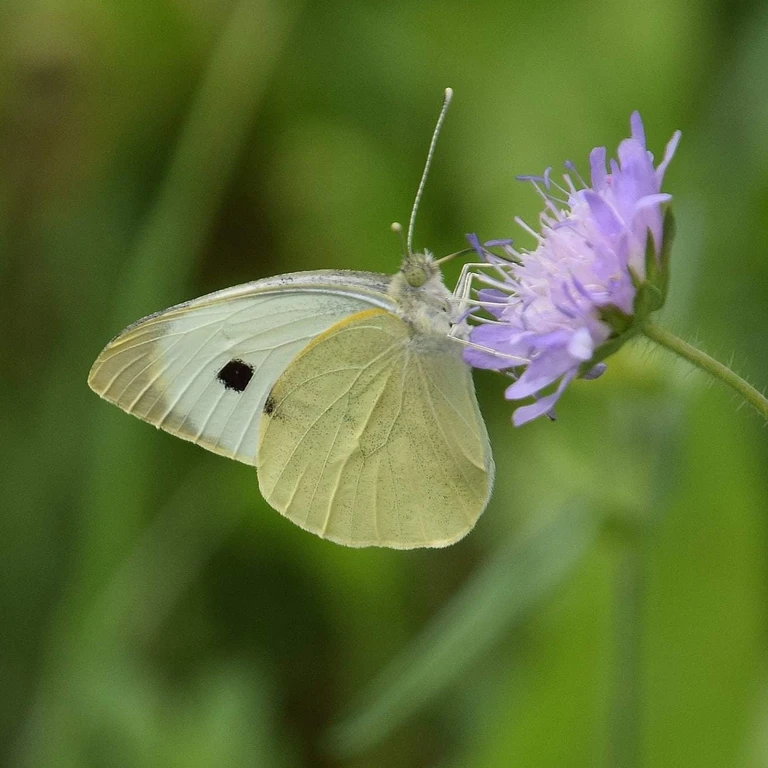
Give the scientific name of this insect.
Pieris brassicae
